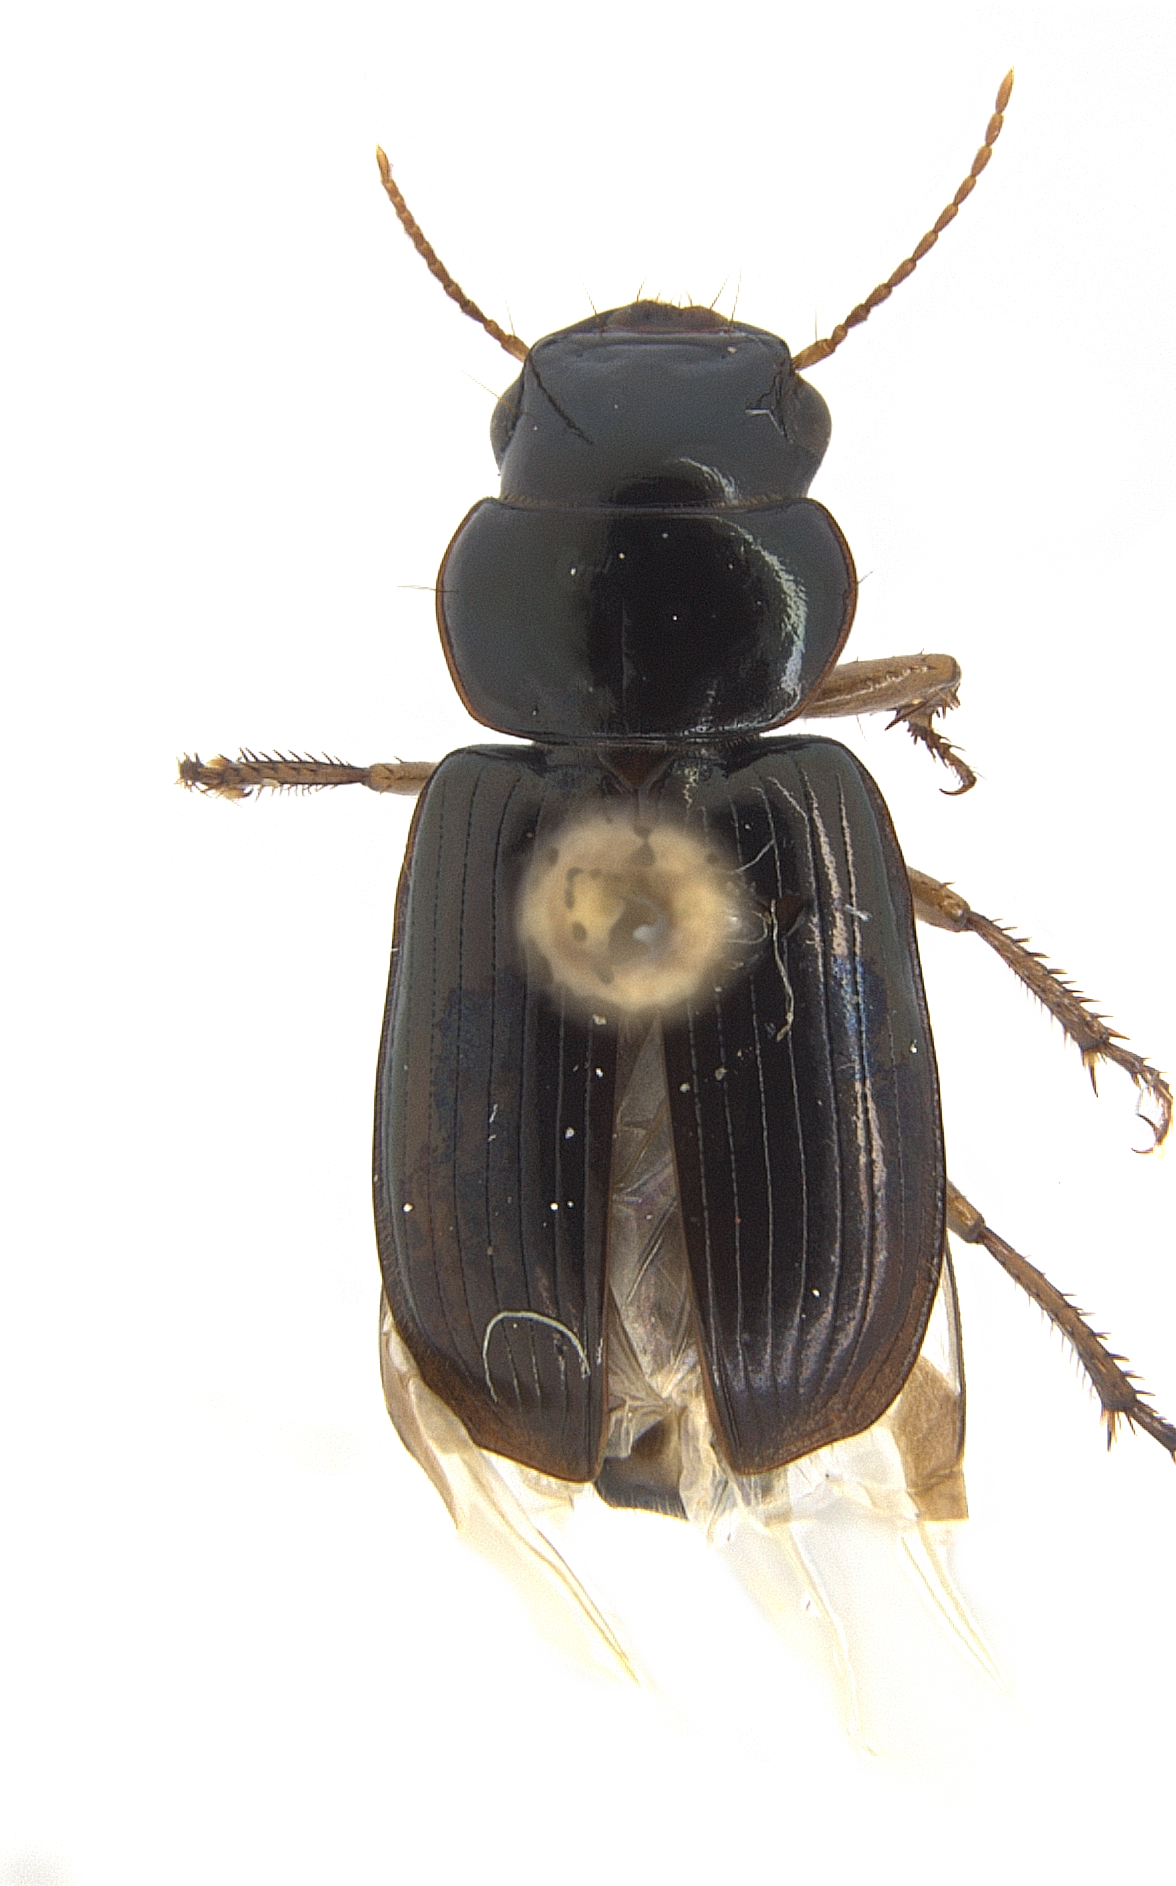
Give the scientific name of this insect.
Anomostomus orientalis
